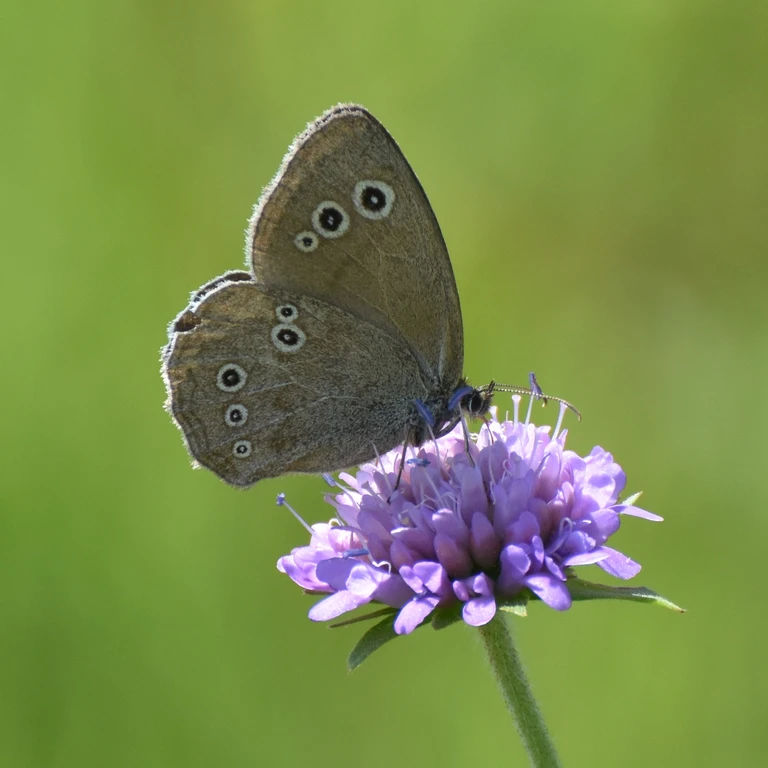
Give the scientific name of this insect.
Aphantopus hyperantus
